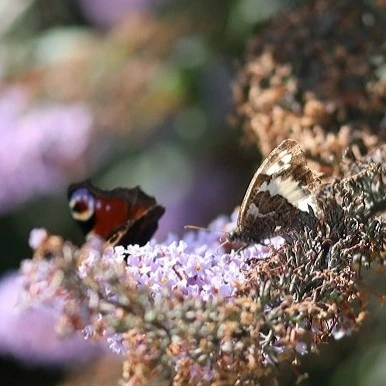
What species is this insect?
Aglais io
